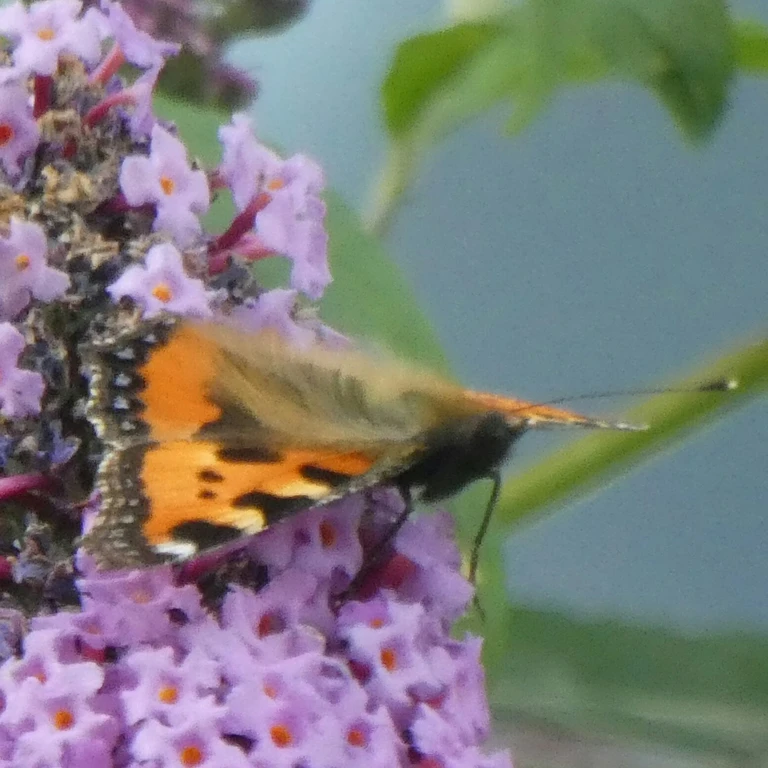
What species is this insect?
Aglais urticae
